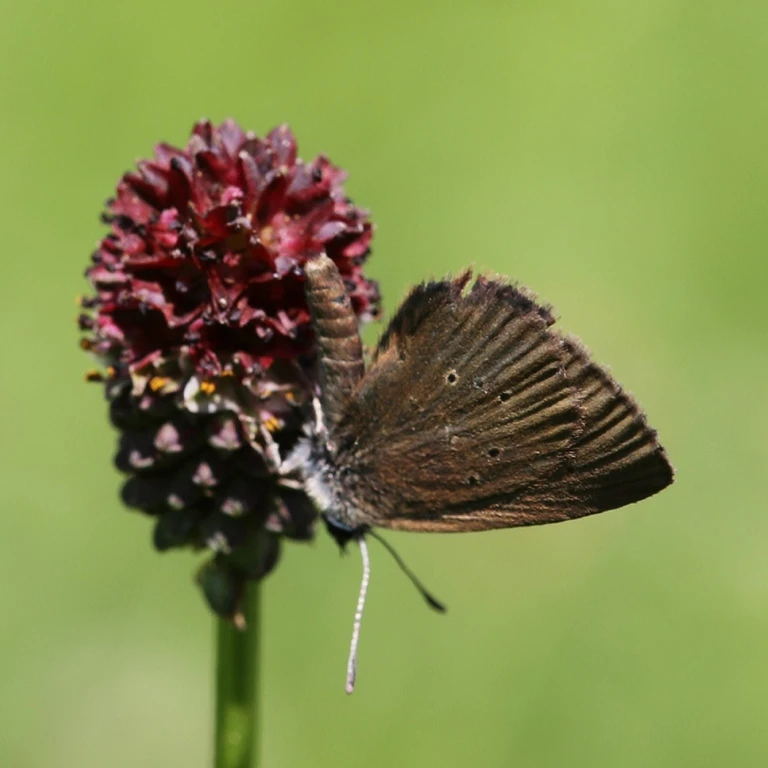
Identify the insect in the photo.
Phengaris nausithous (also Maculinea nausithous)
